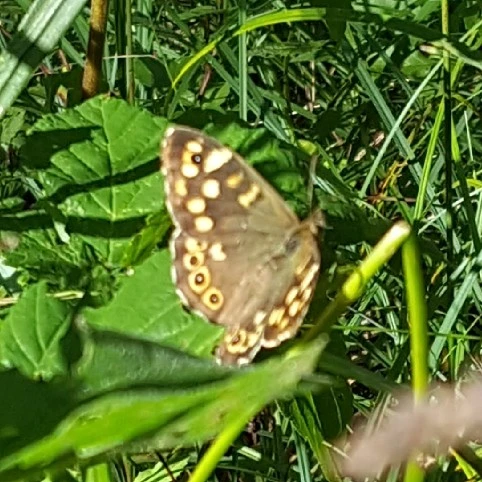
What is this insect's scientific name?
Pararge aegeria
